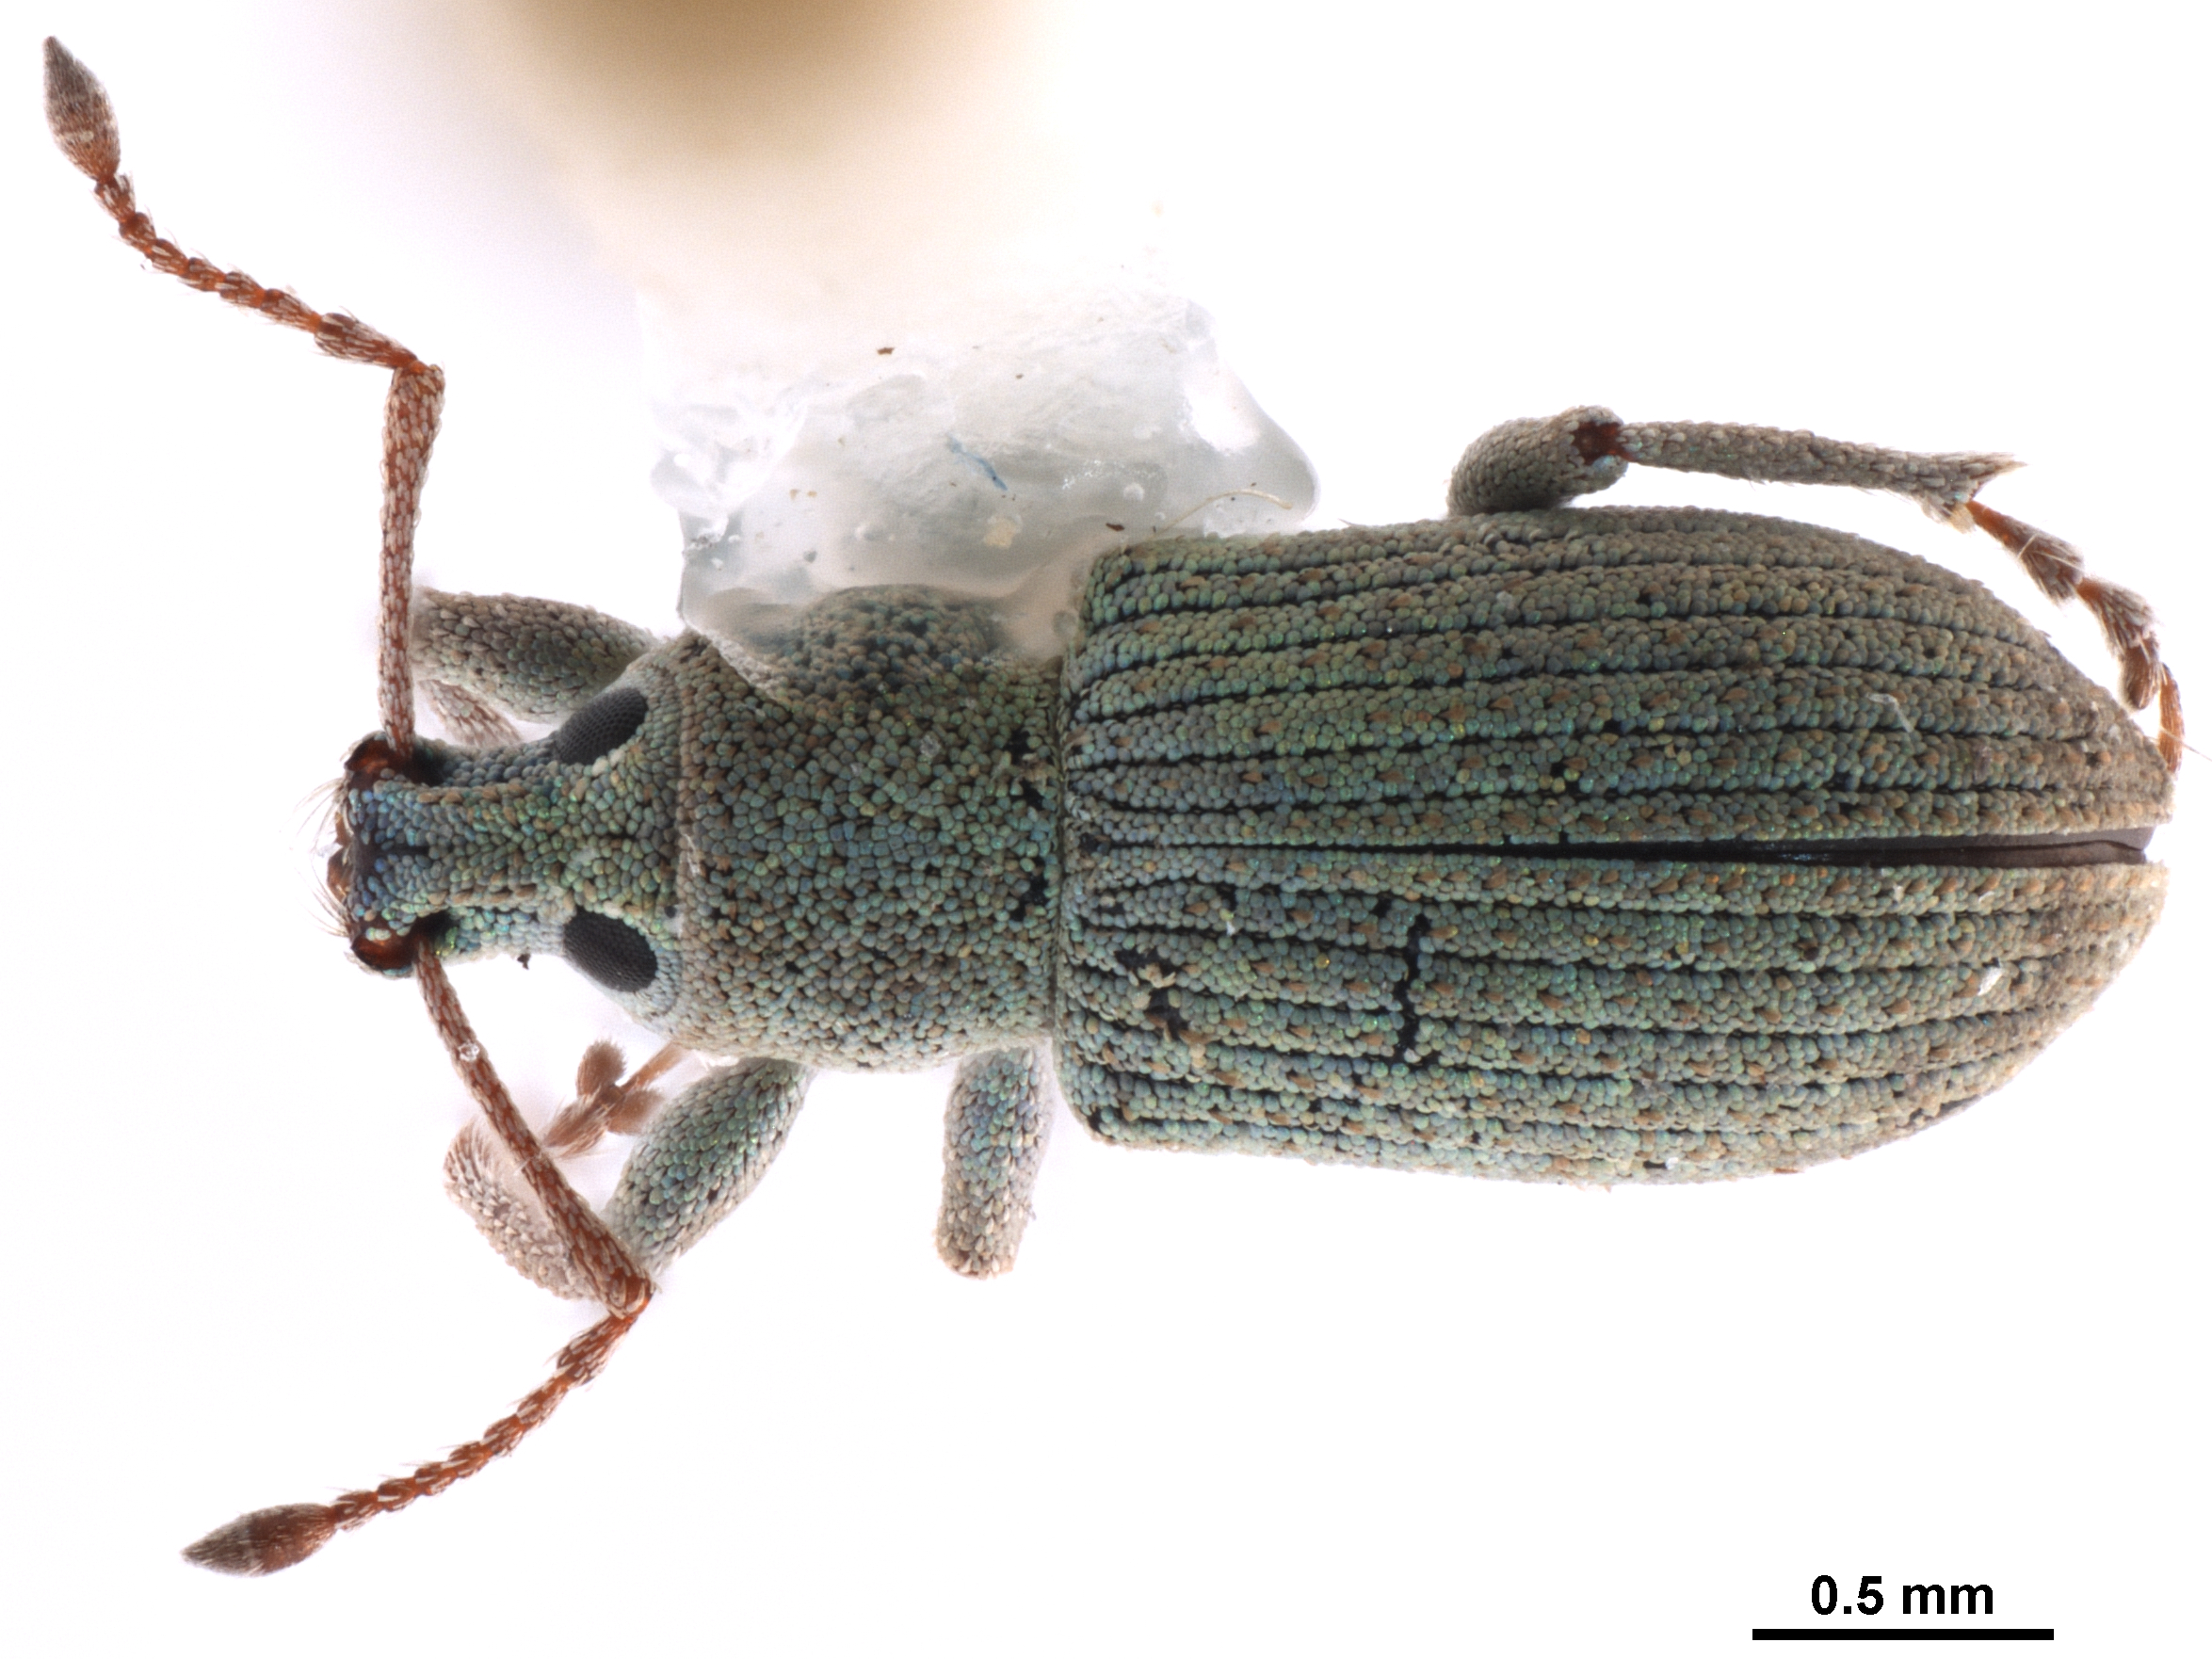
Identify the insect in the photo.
Chloebius psittacinus
